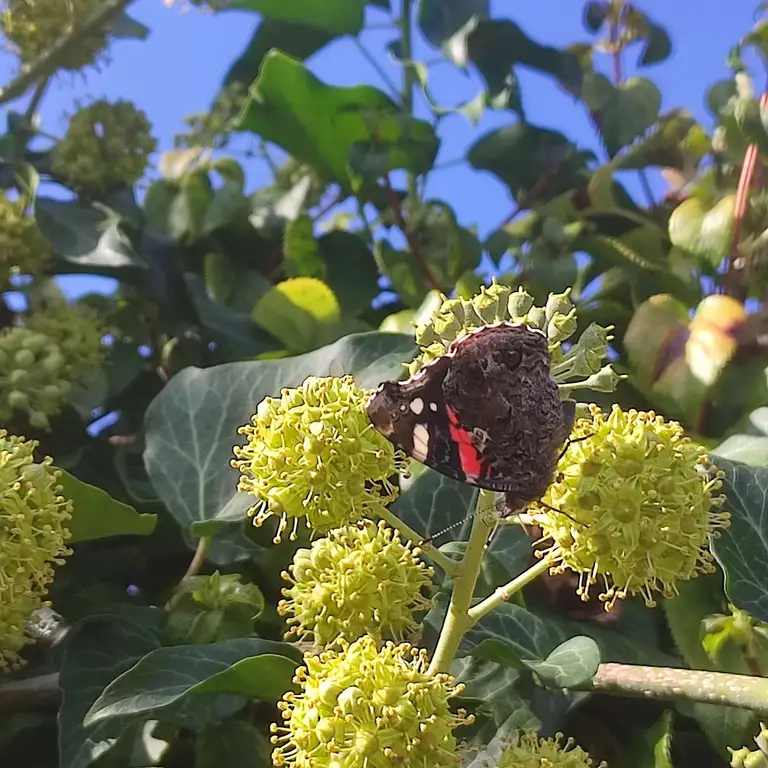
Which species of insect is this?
Vanessa atalanta
